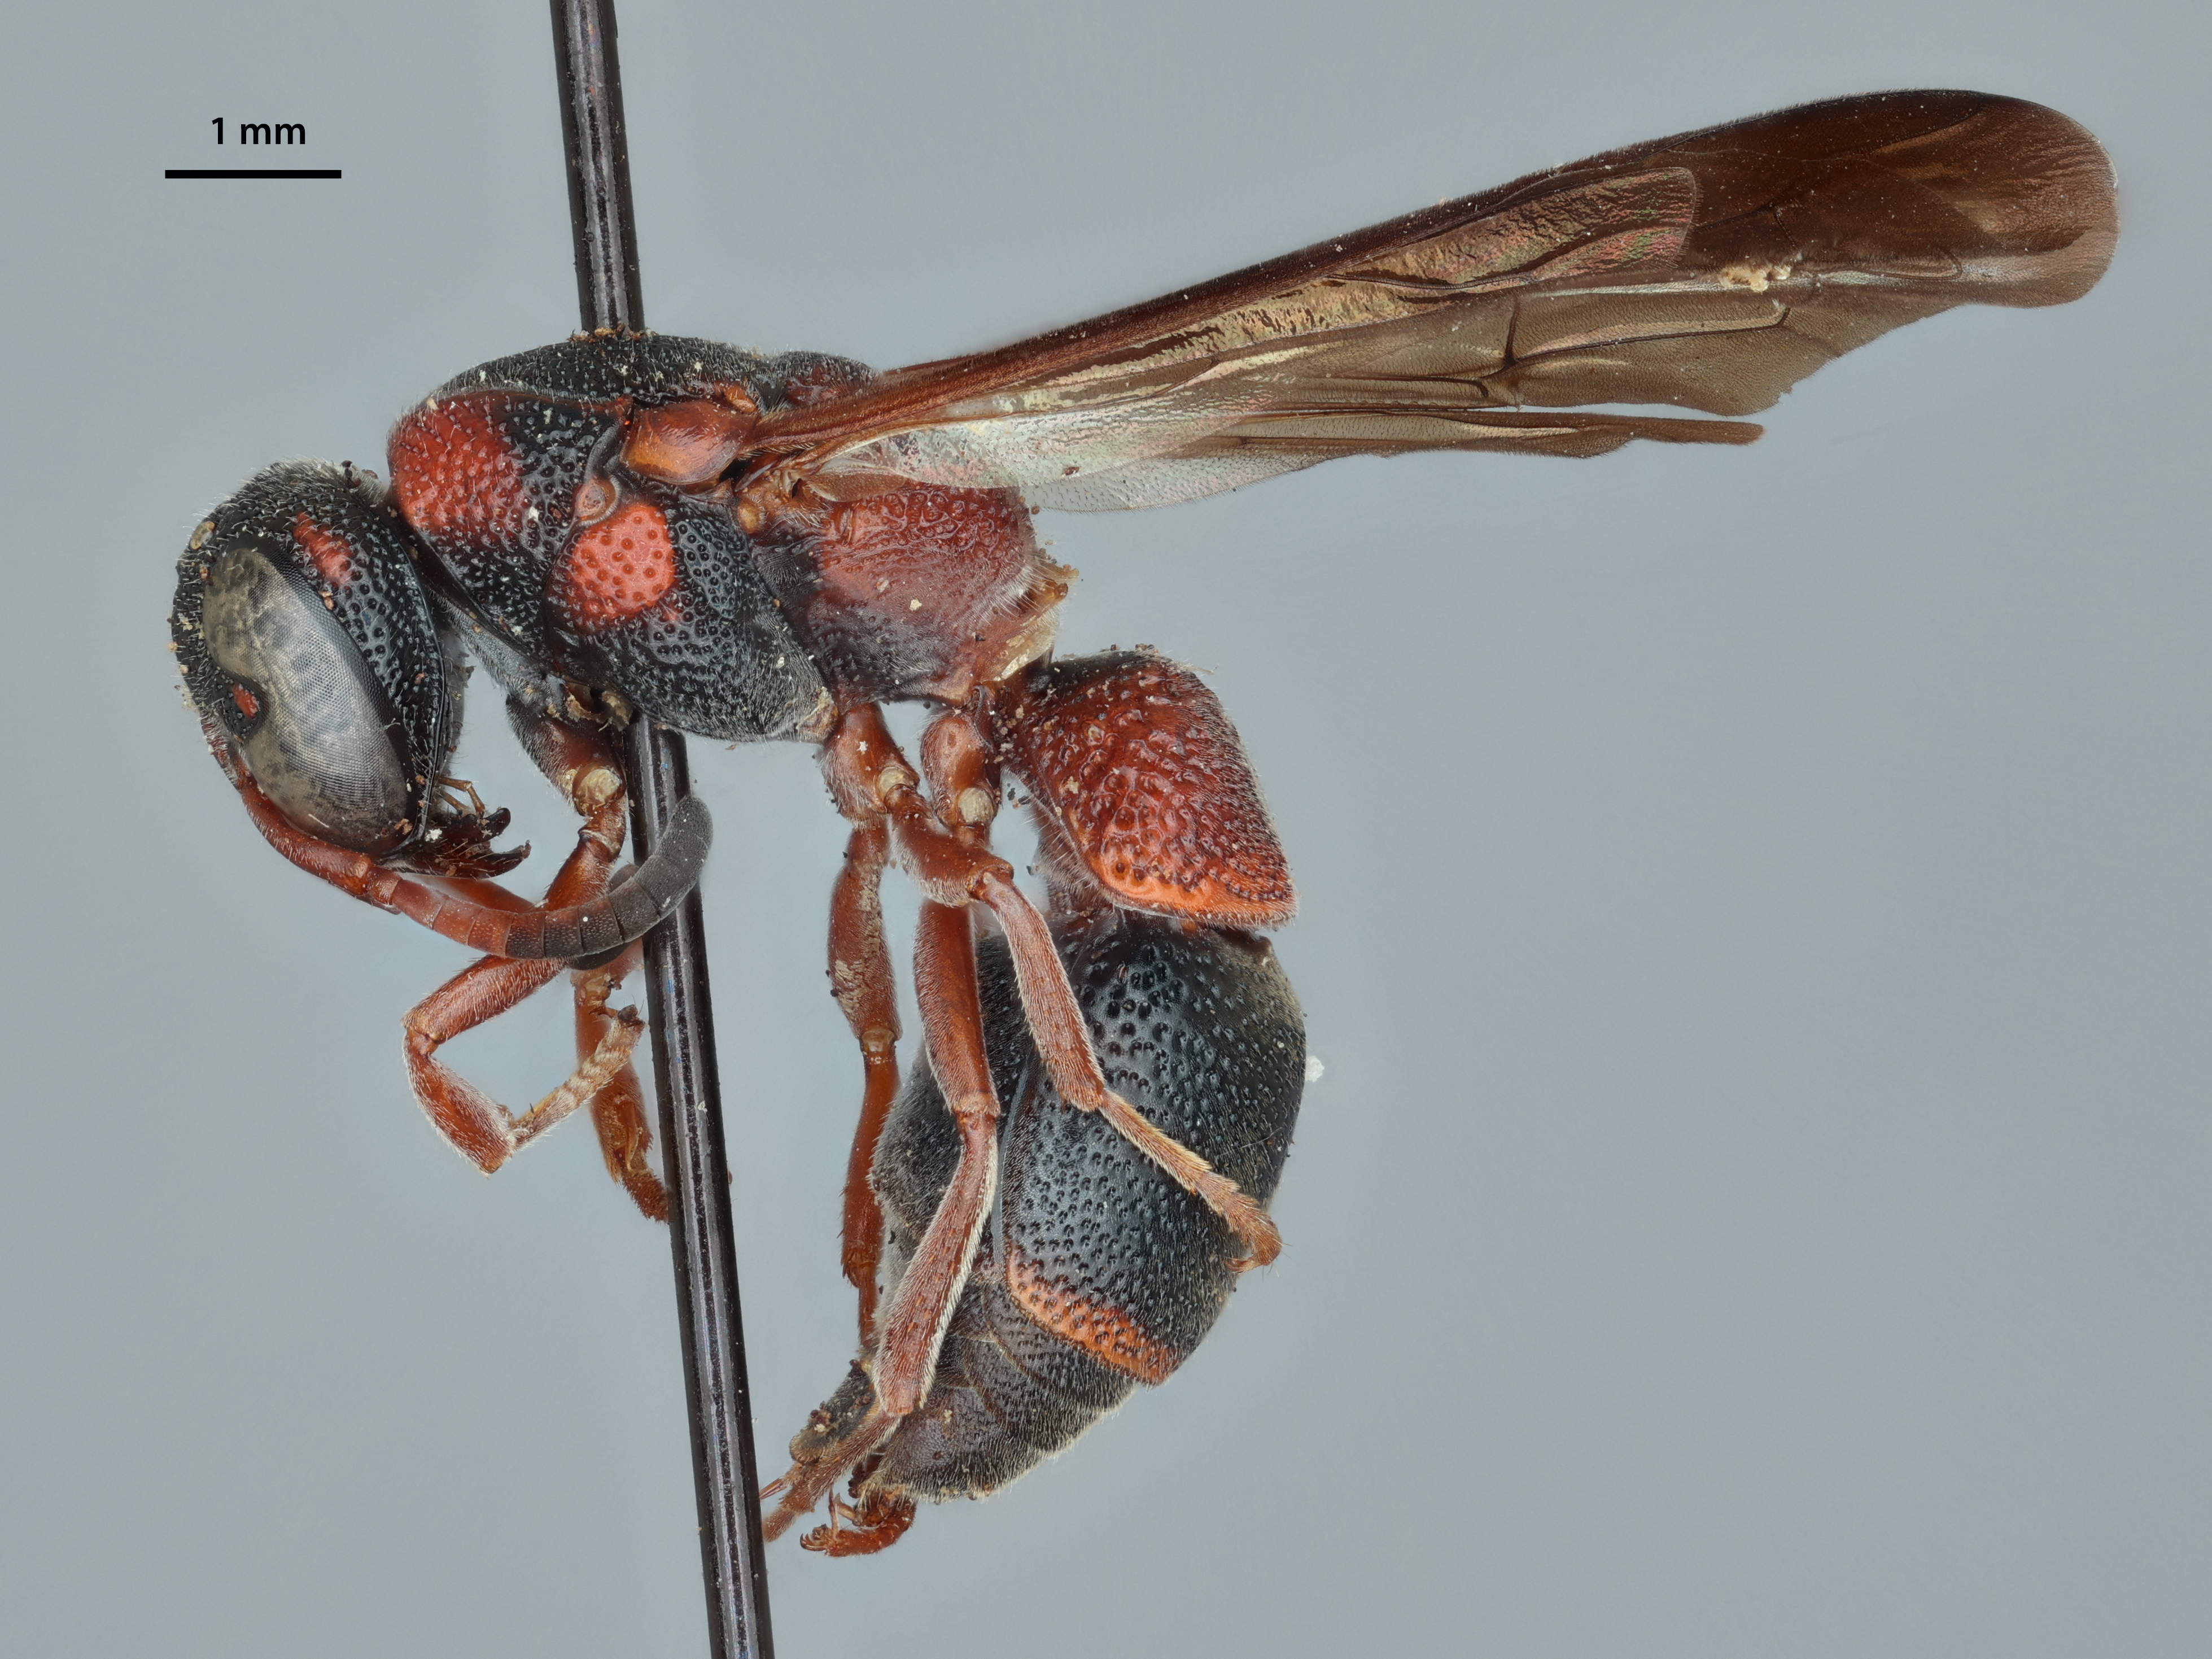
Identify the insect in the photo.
Stenodynerus anacardivora
